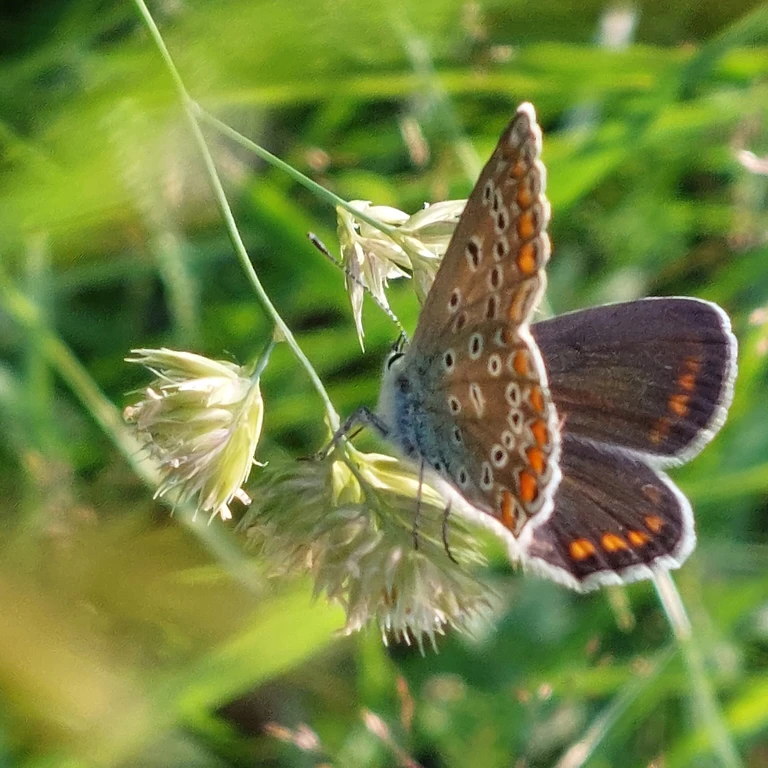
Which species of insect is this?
Polyommatus icarus
